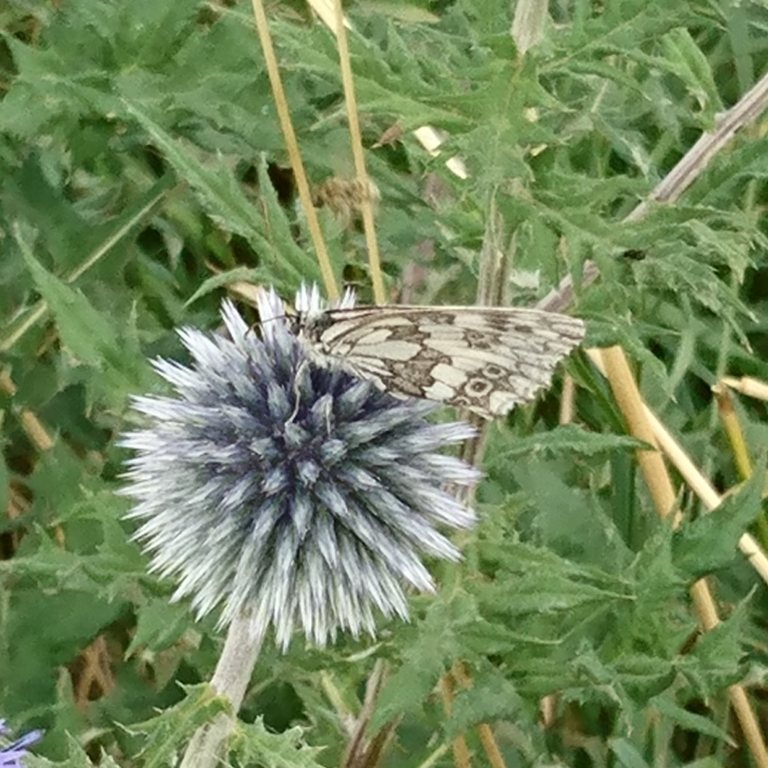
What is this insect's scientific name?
Melanargia galathea
